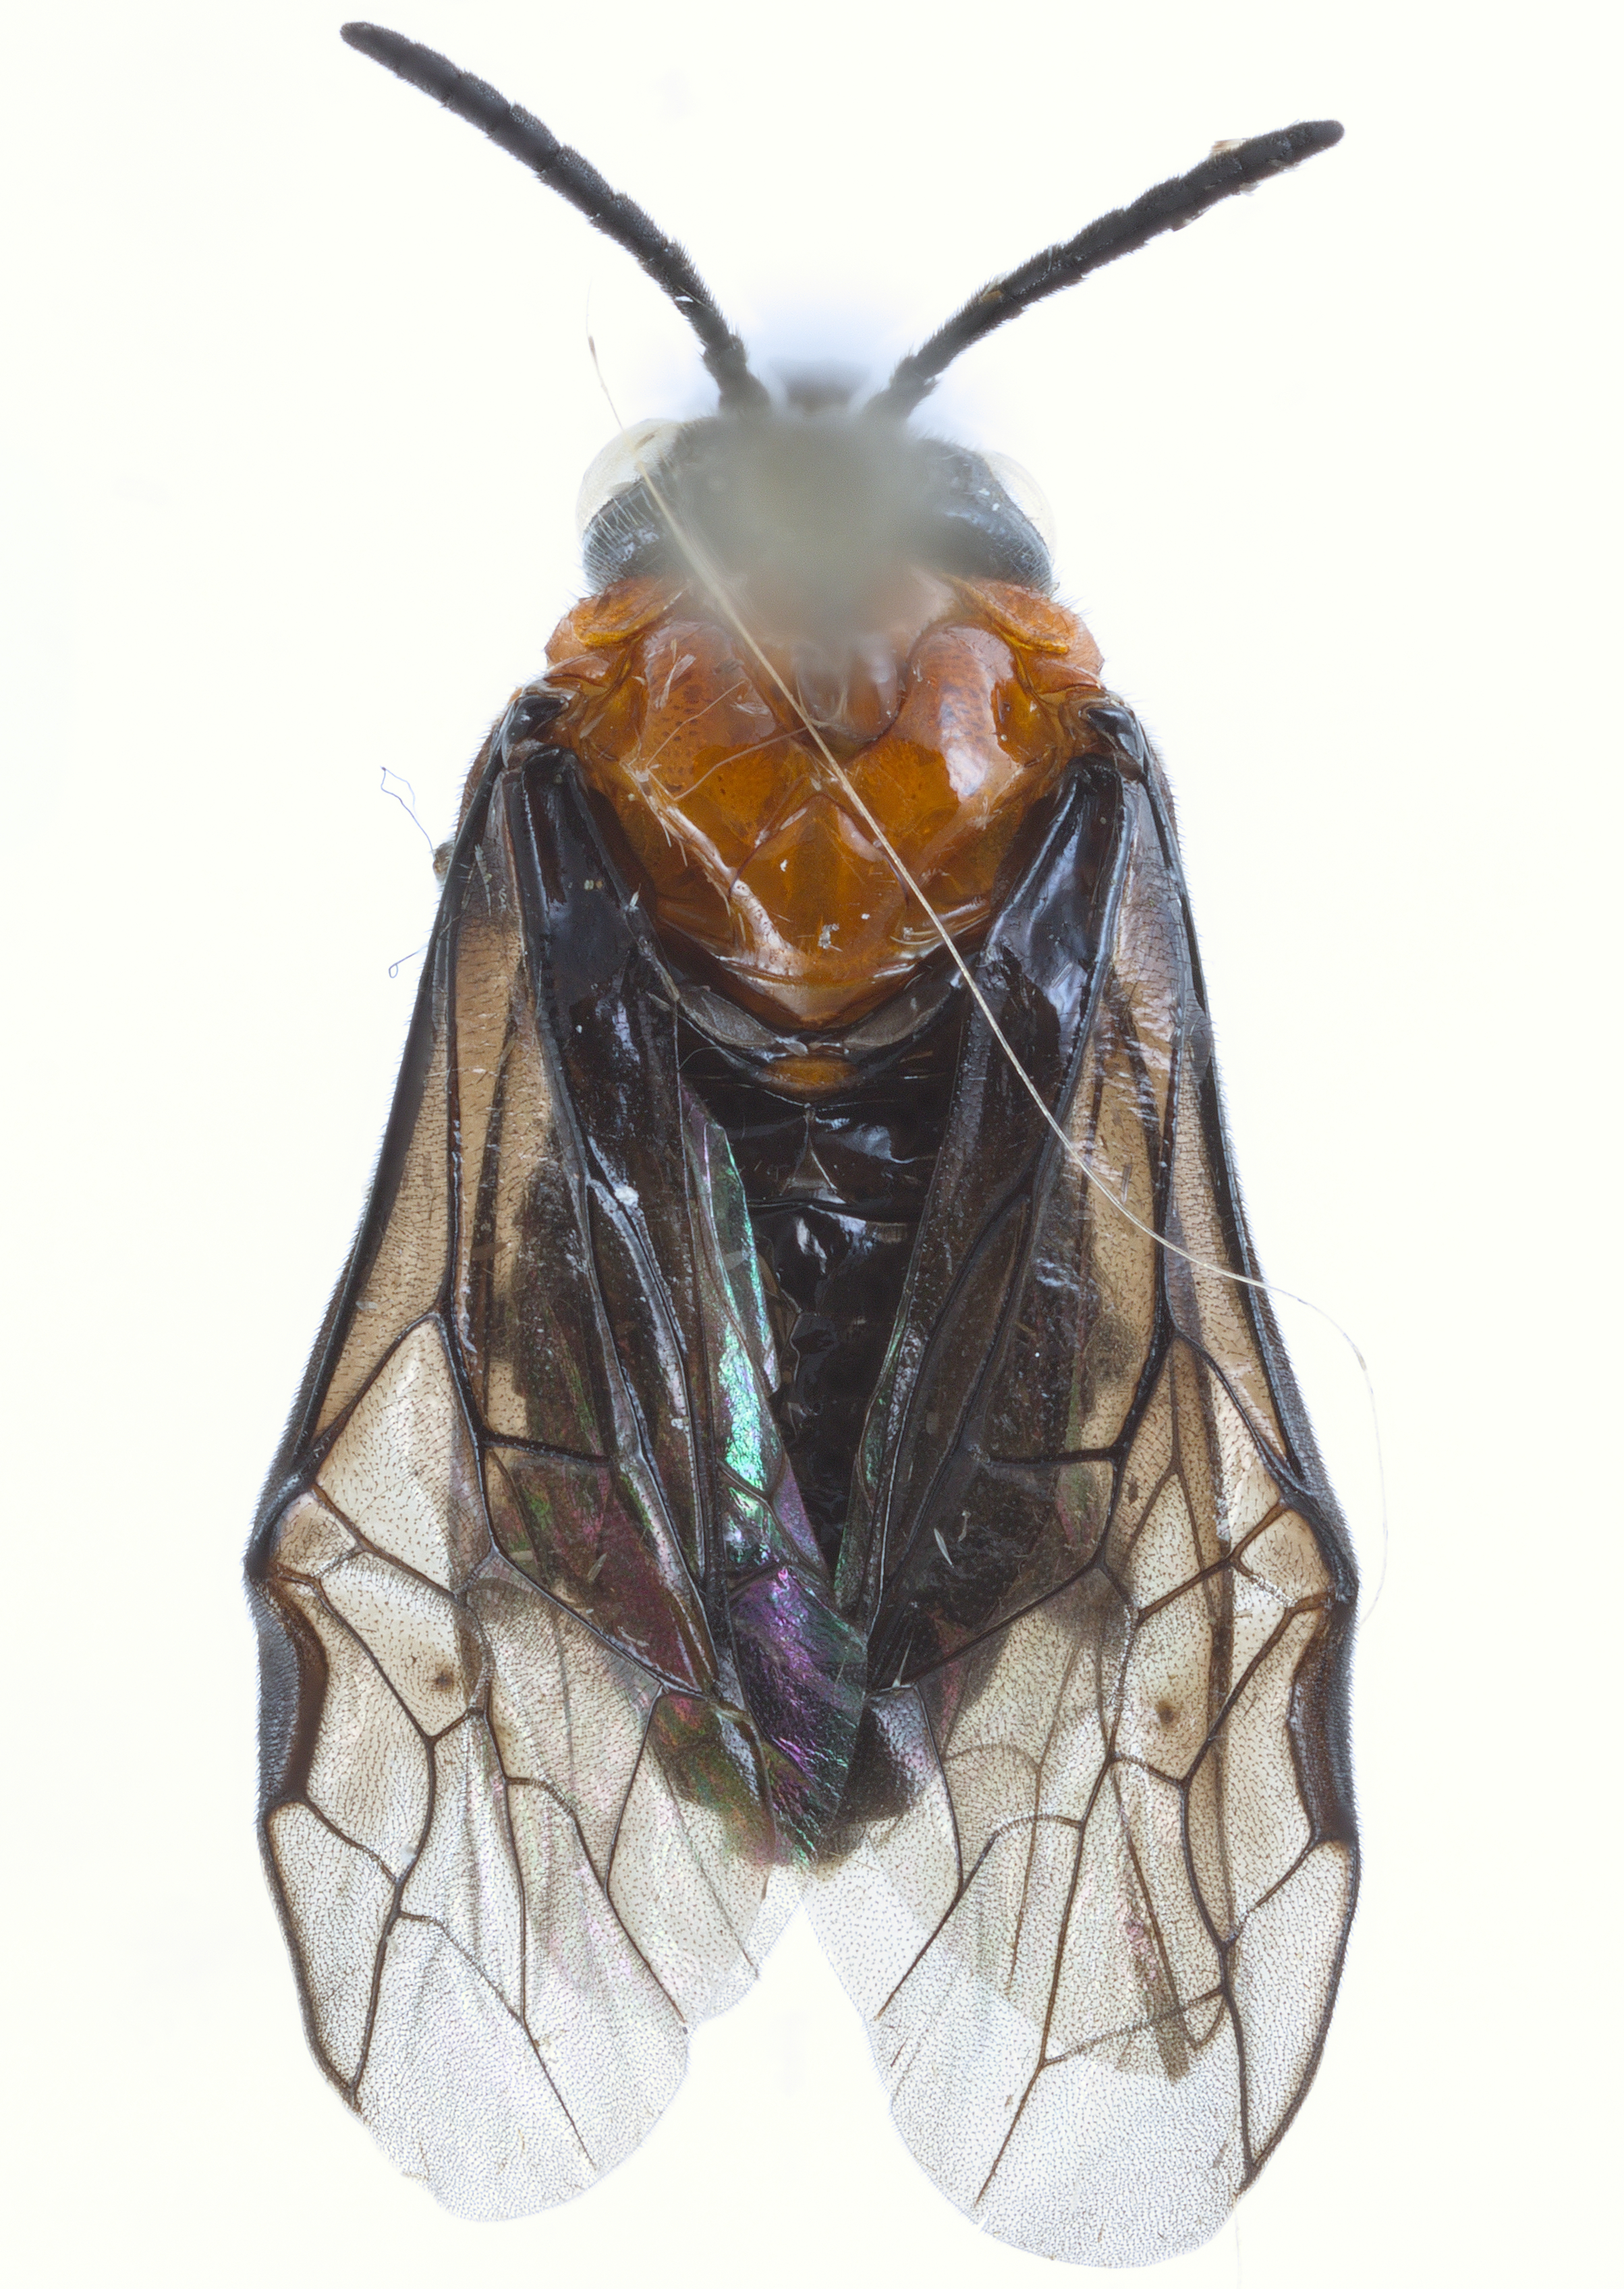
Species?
Tethida barda
